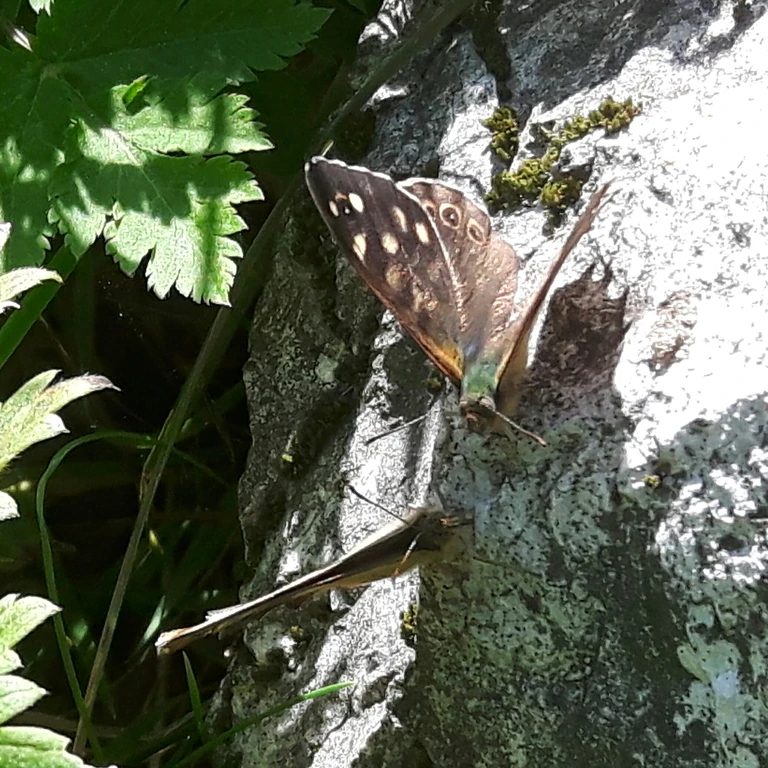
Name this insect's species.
Pararge aegeria
